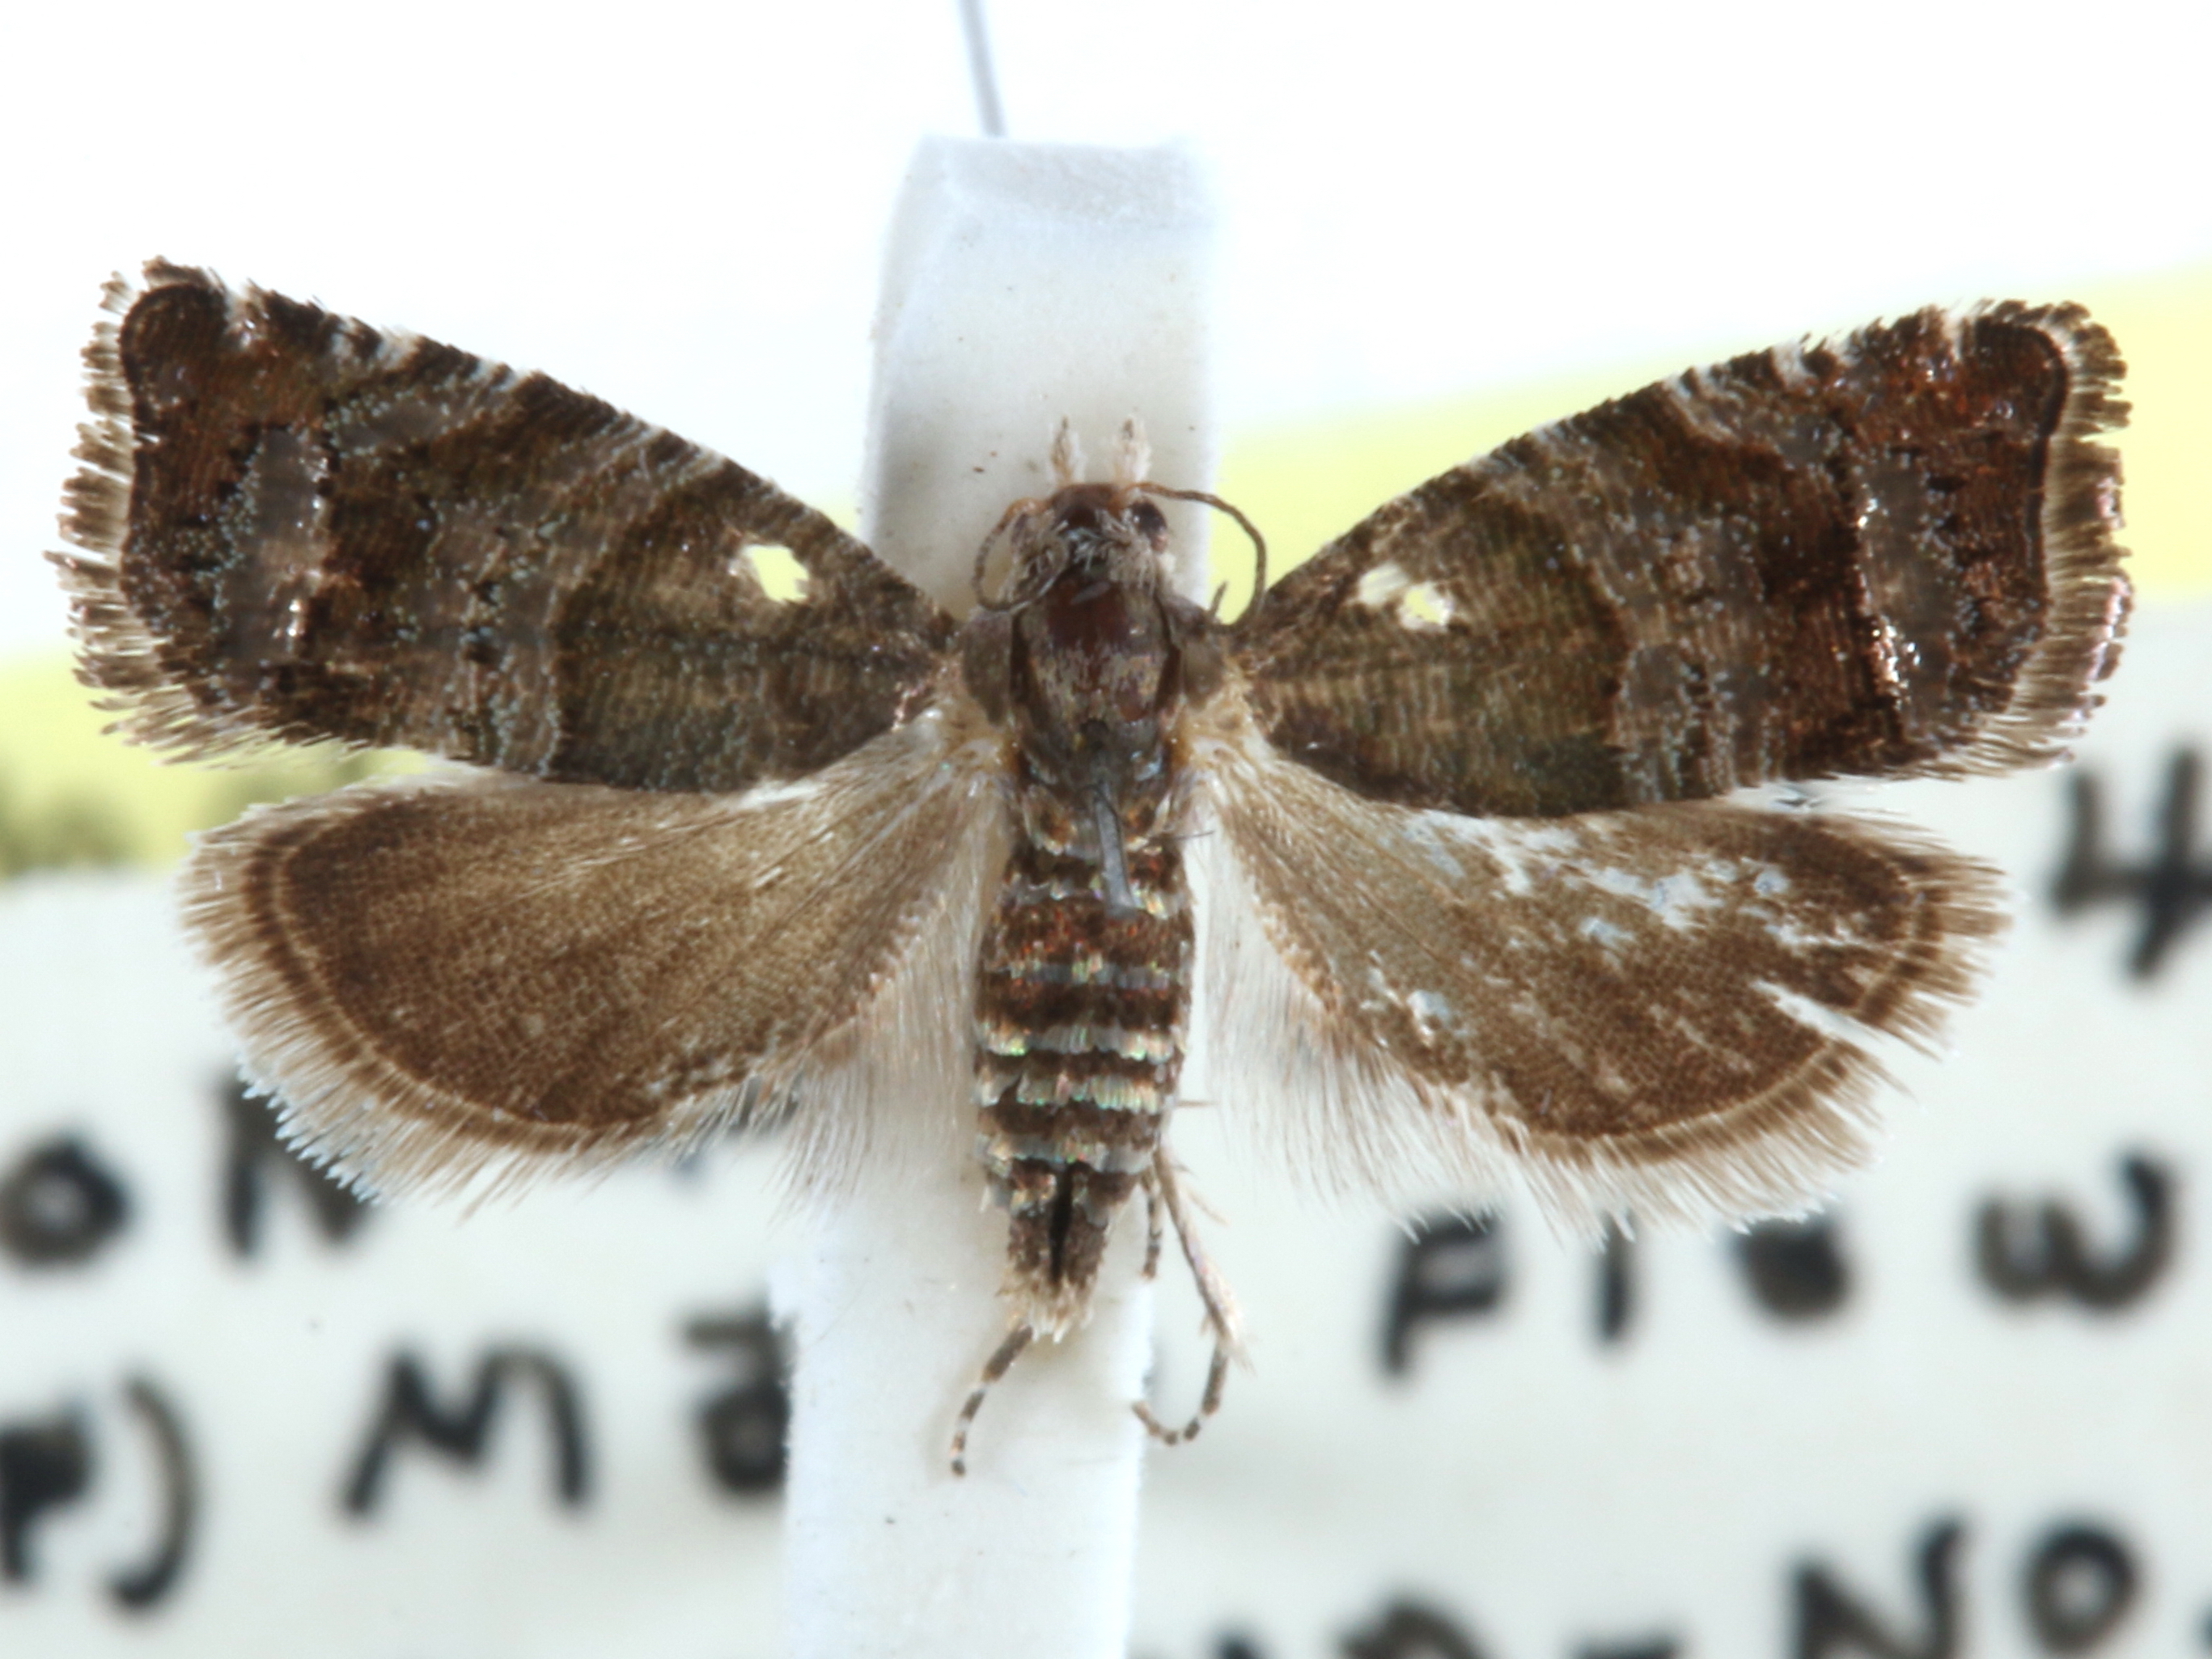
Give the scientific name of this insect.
Satronia tantilla
